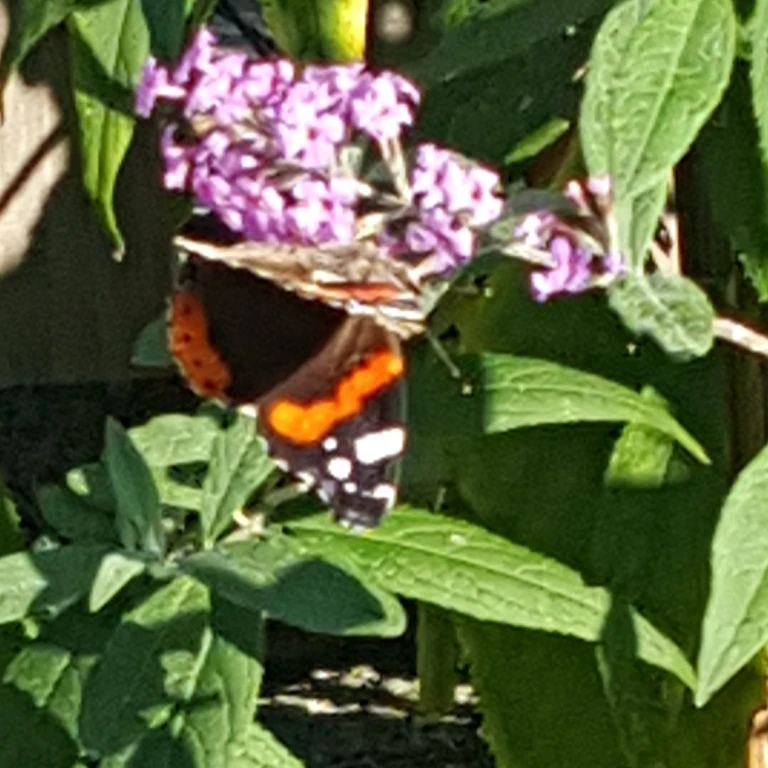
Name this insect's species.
Vanessa atalanta
